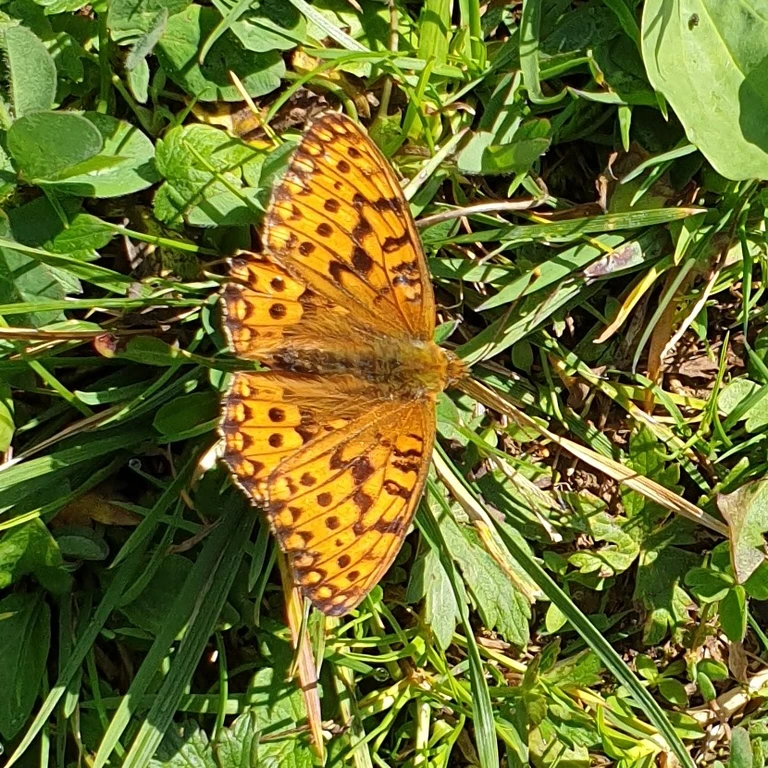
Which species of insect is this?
Speyeria aglaja
